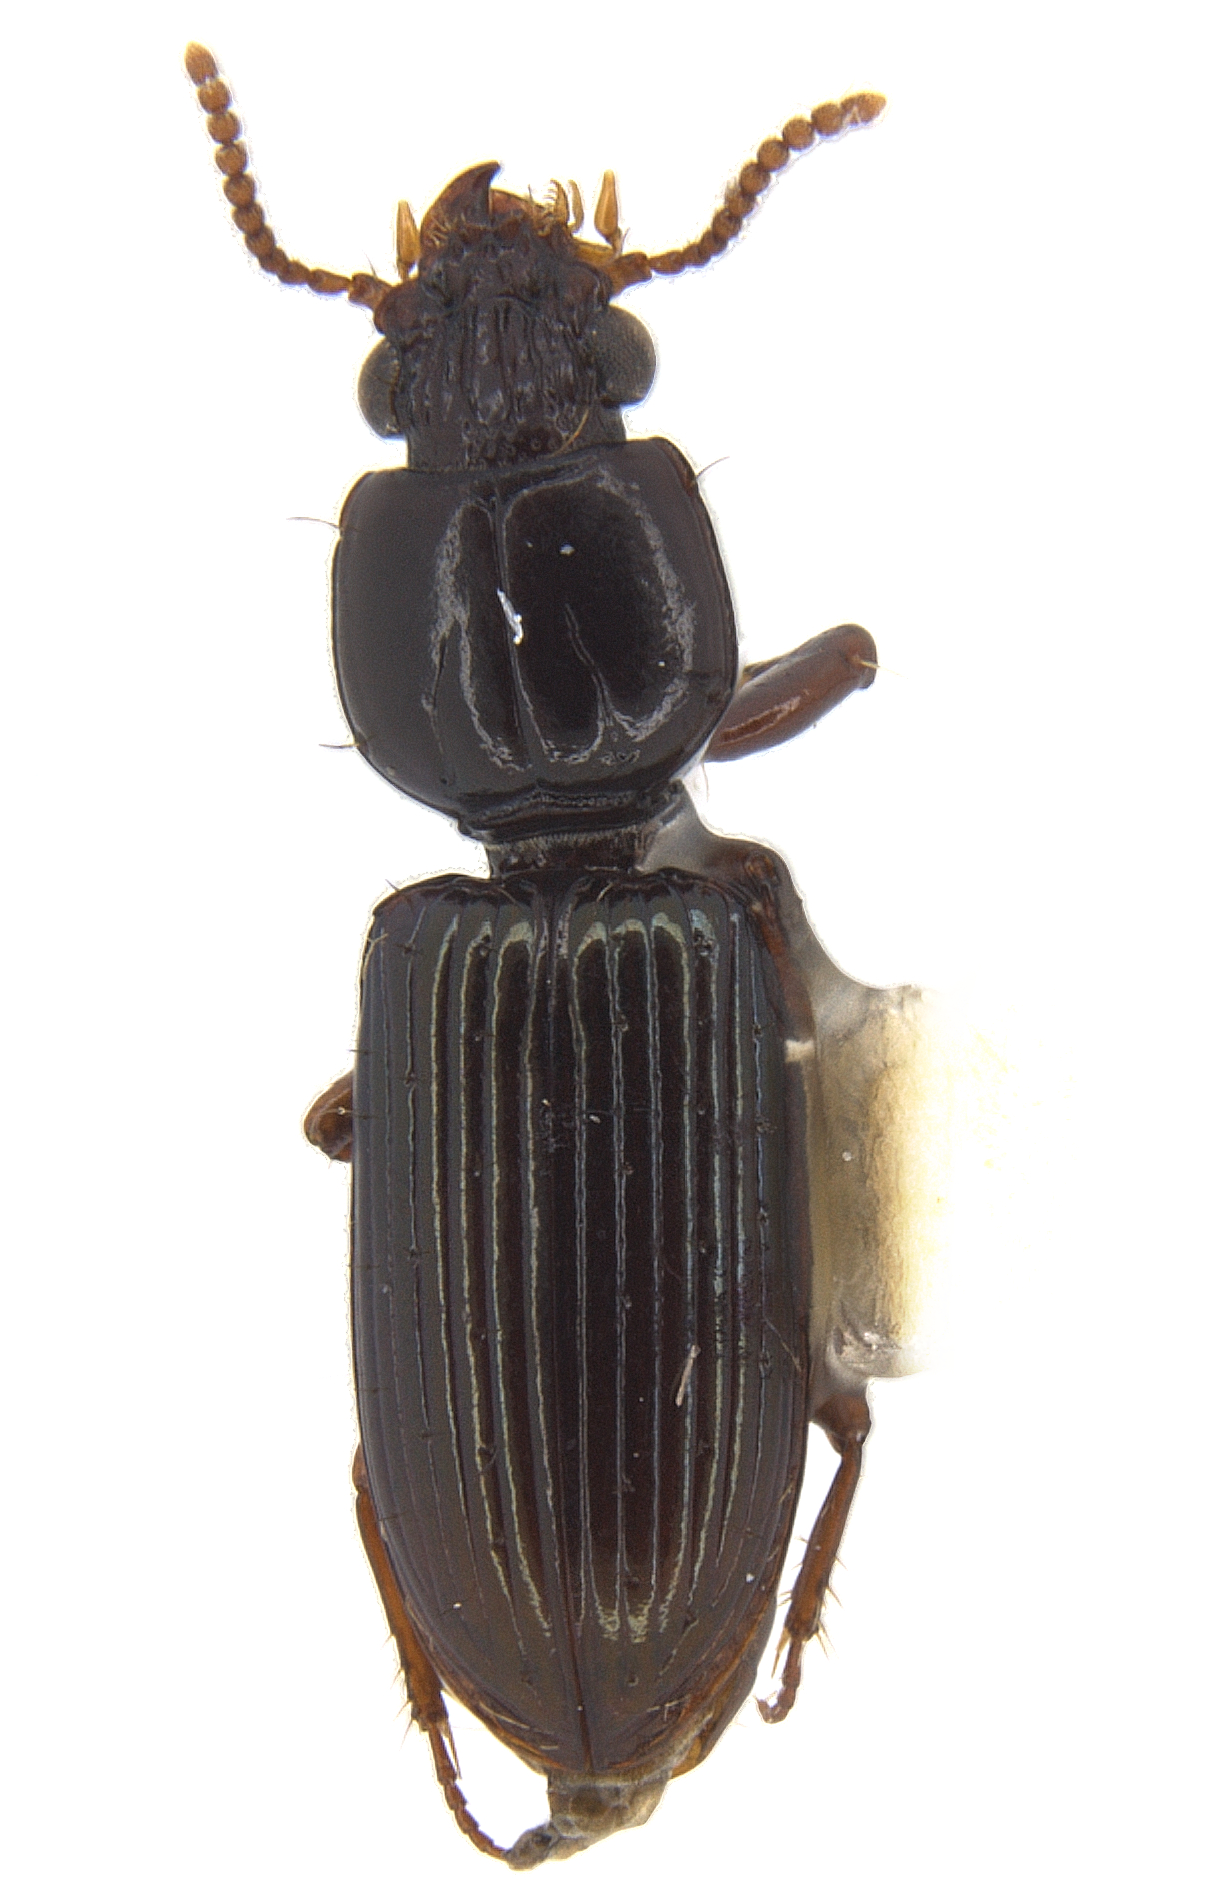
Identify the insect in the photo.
Schizogenius auripennis
